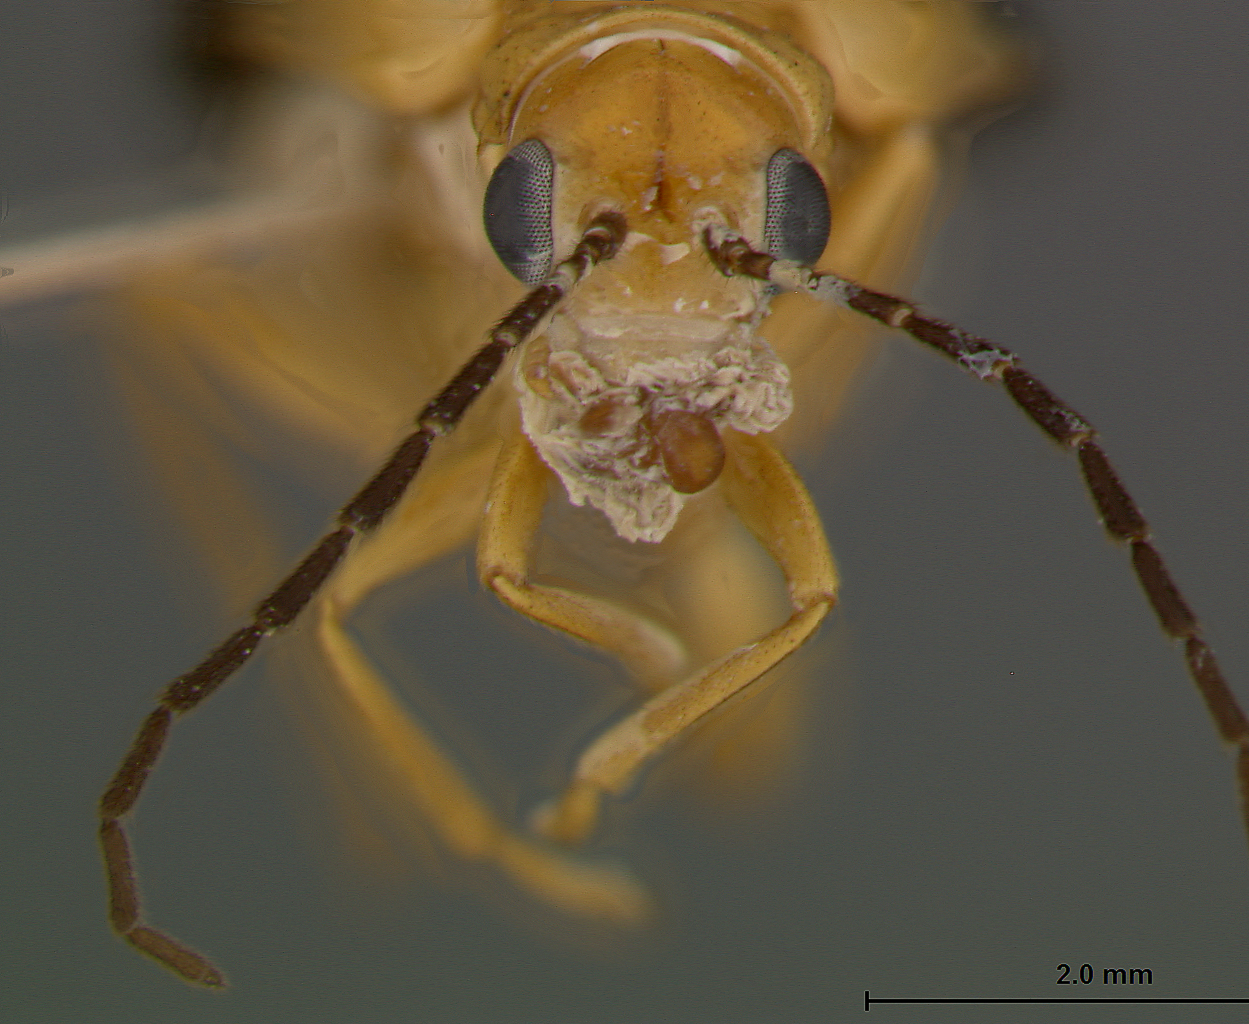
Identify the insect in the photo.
Oroetes wilcoxi
